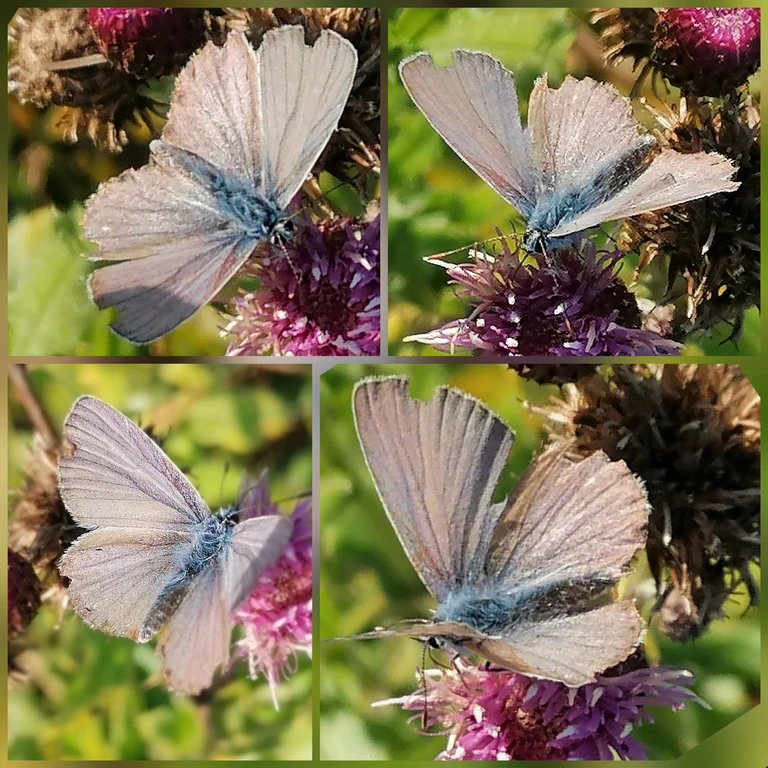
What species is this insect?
Polyommatus icarus
